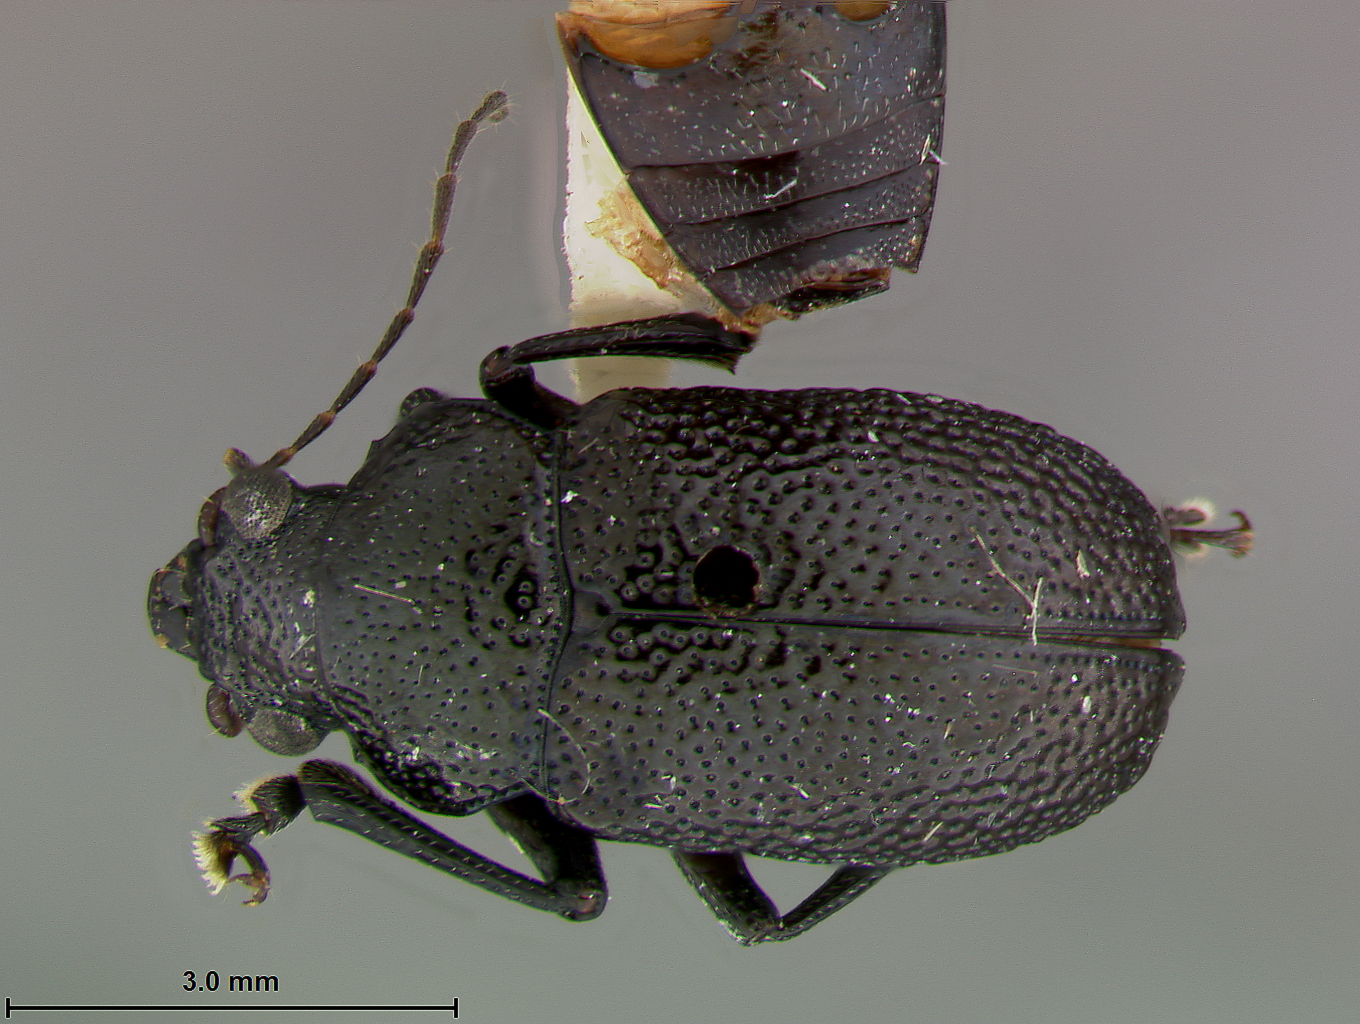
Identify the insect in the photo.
Exochognathus limbatus
